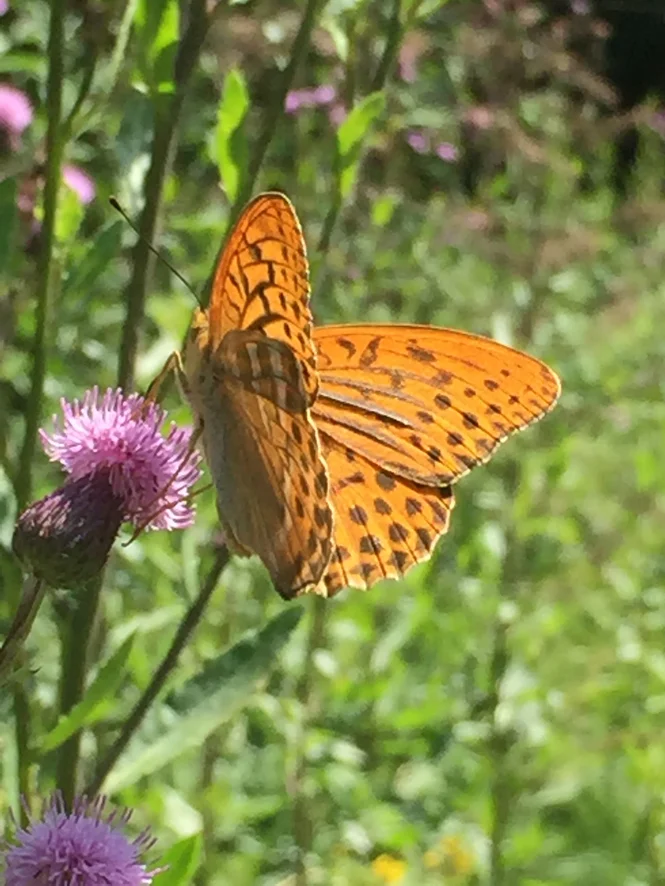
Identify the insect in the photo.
Argynnis paphia
